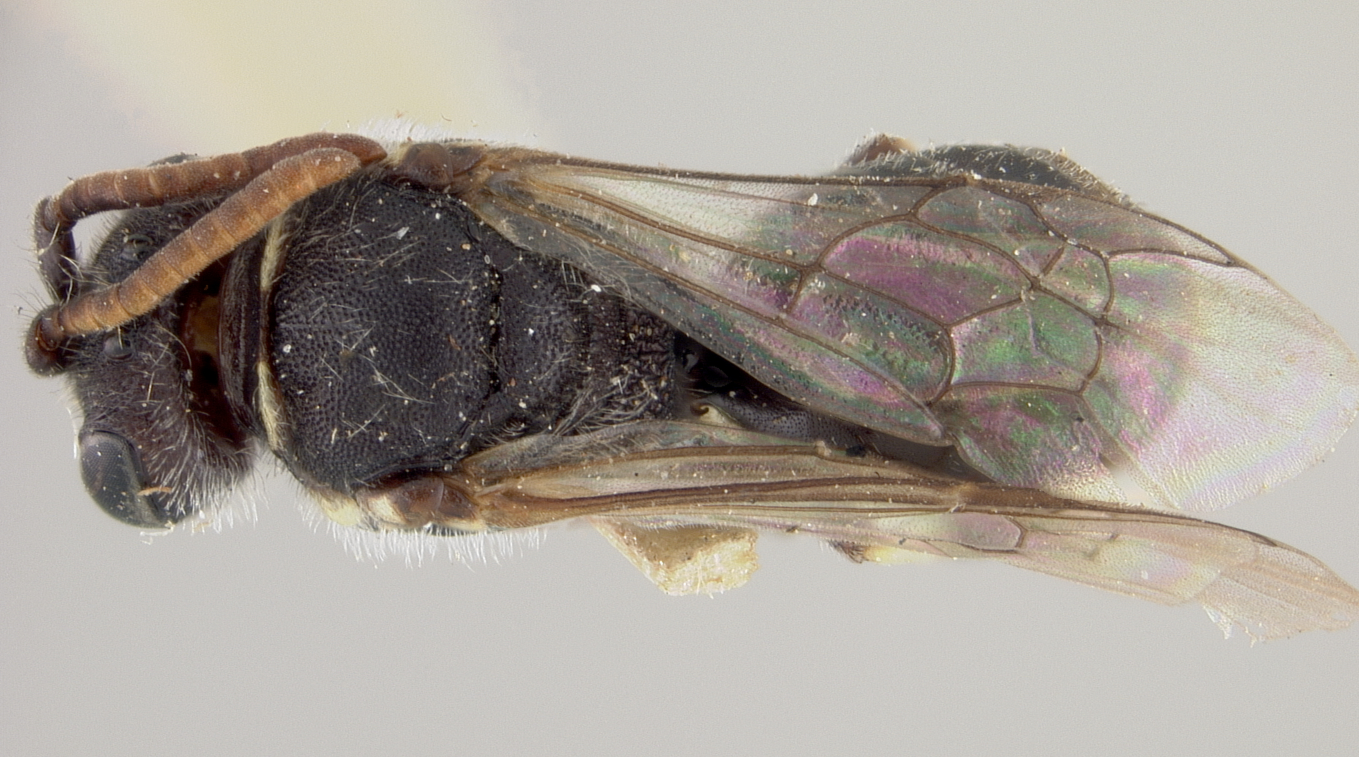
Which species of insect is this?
Prosopis coloradensis
